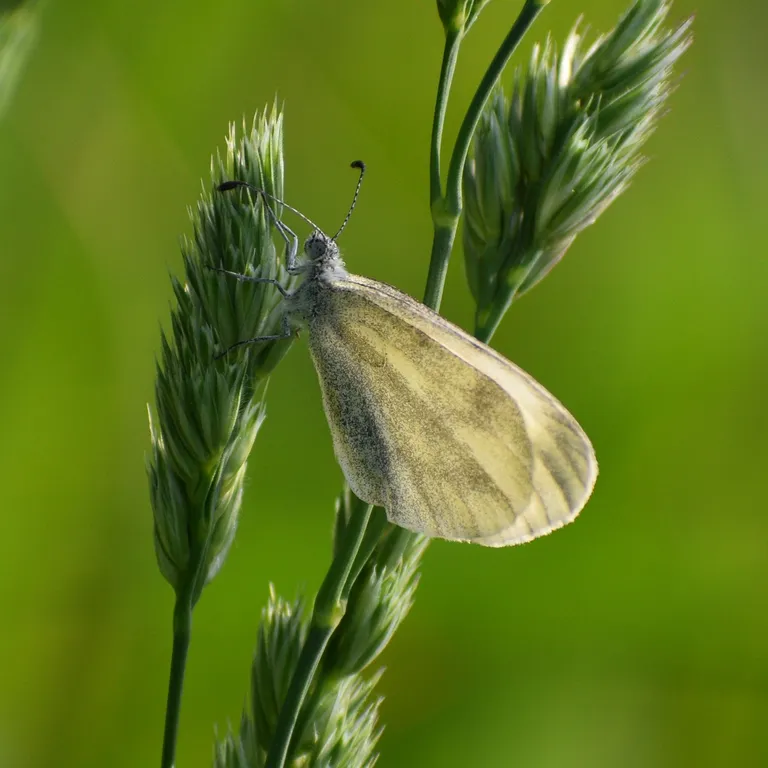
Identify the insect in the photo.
Leptidea sinapis/juvernica
